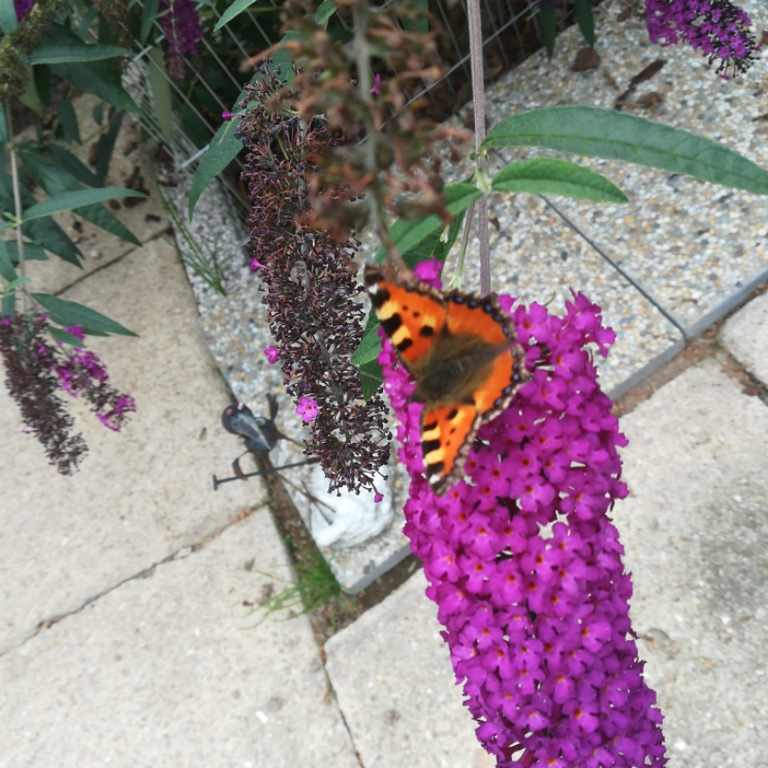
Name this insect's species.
Aglais urticae
